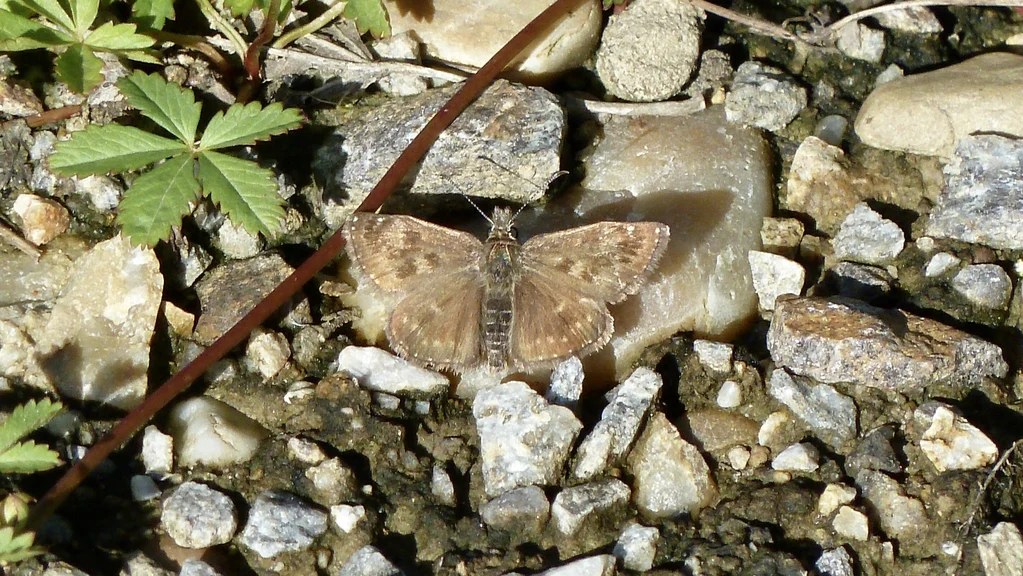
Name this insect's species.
Erynnis tages
